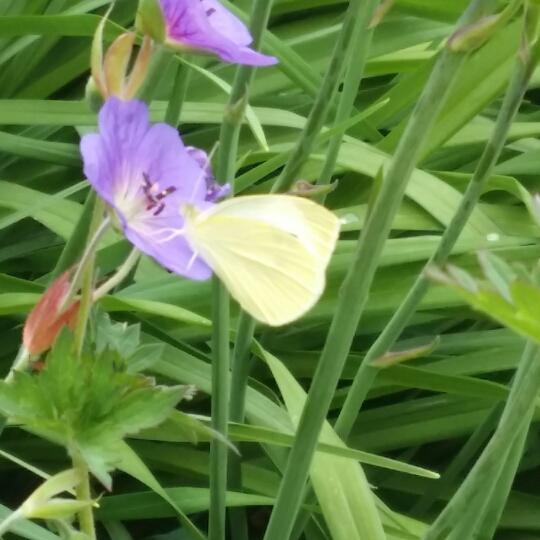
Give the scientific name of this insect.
Pieris rapae
